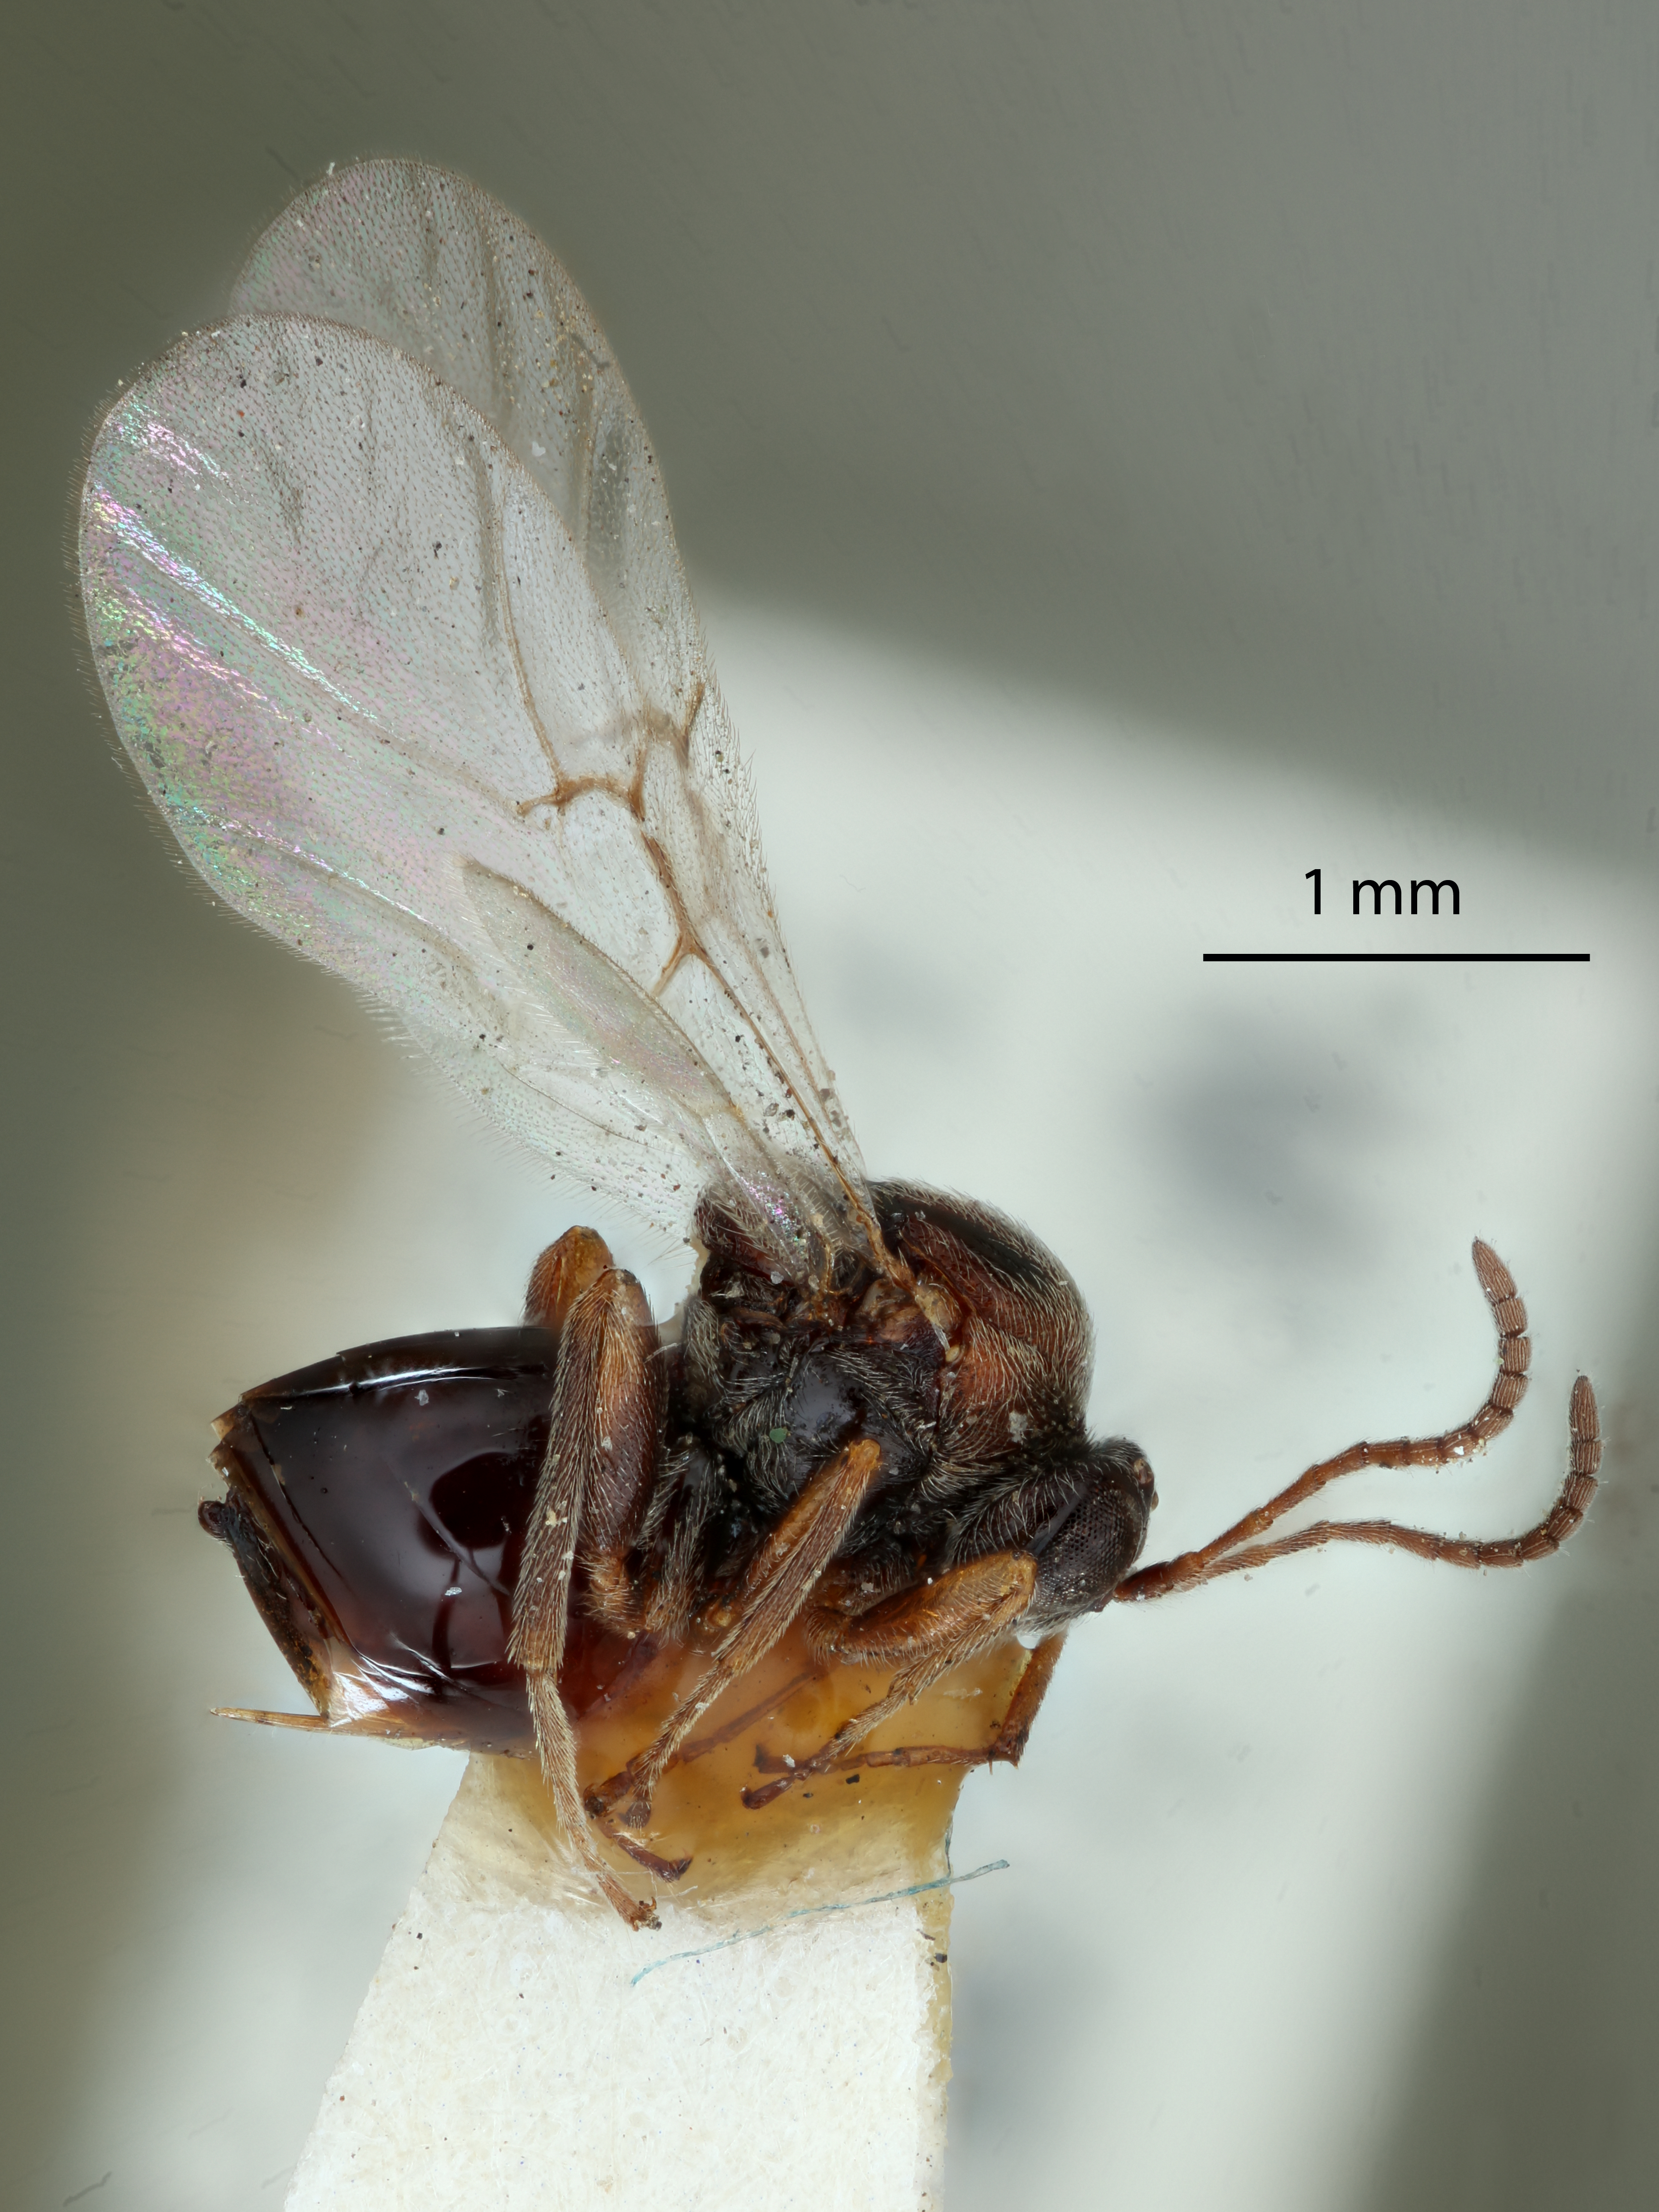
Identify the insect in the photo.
Andricus deciduatus
